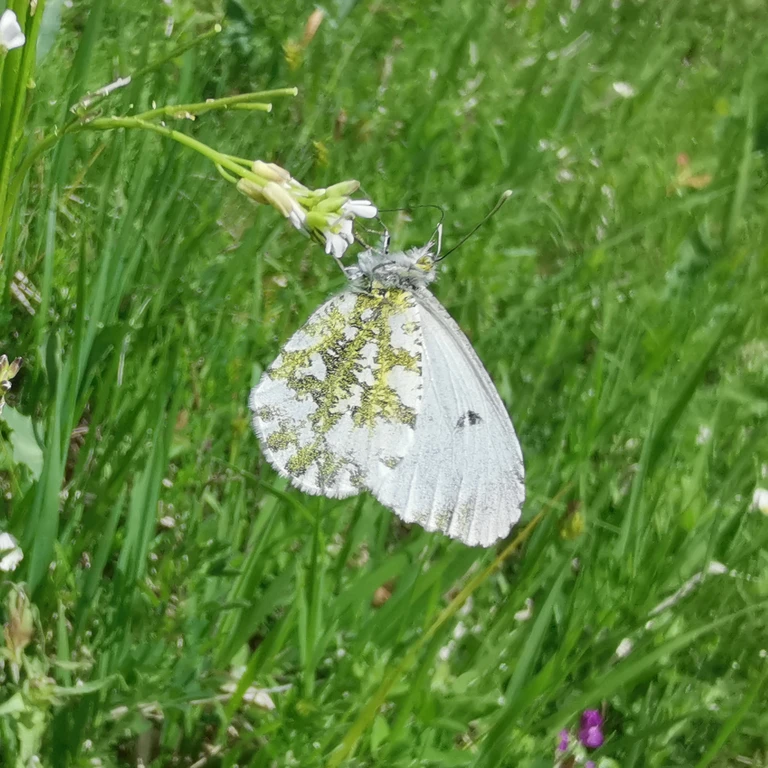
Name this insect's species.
Anthocharis cardamines
